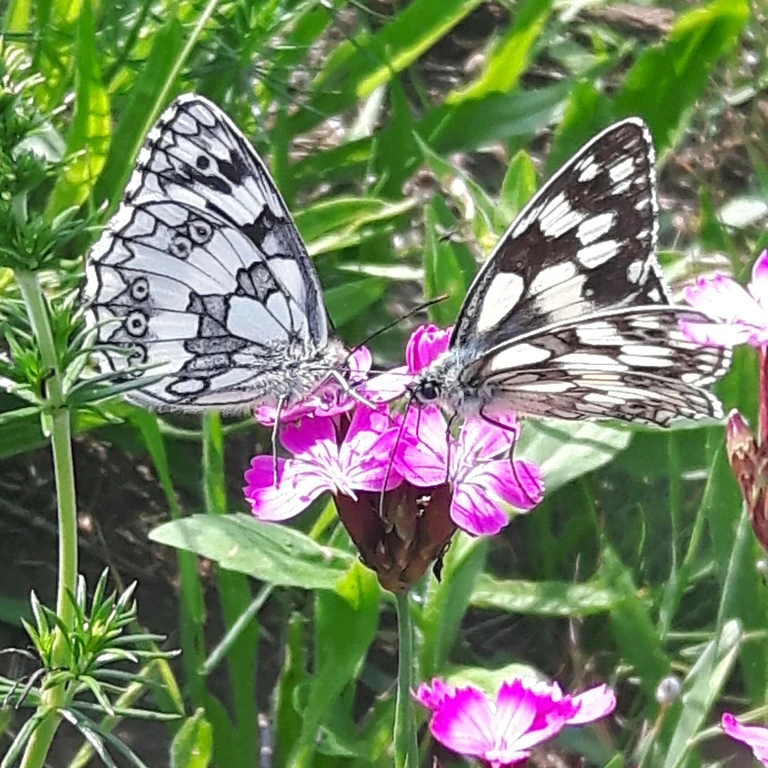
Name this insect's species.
Melanargia galathea
